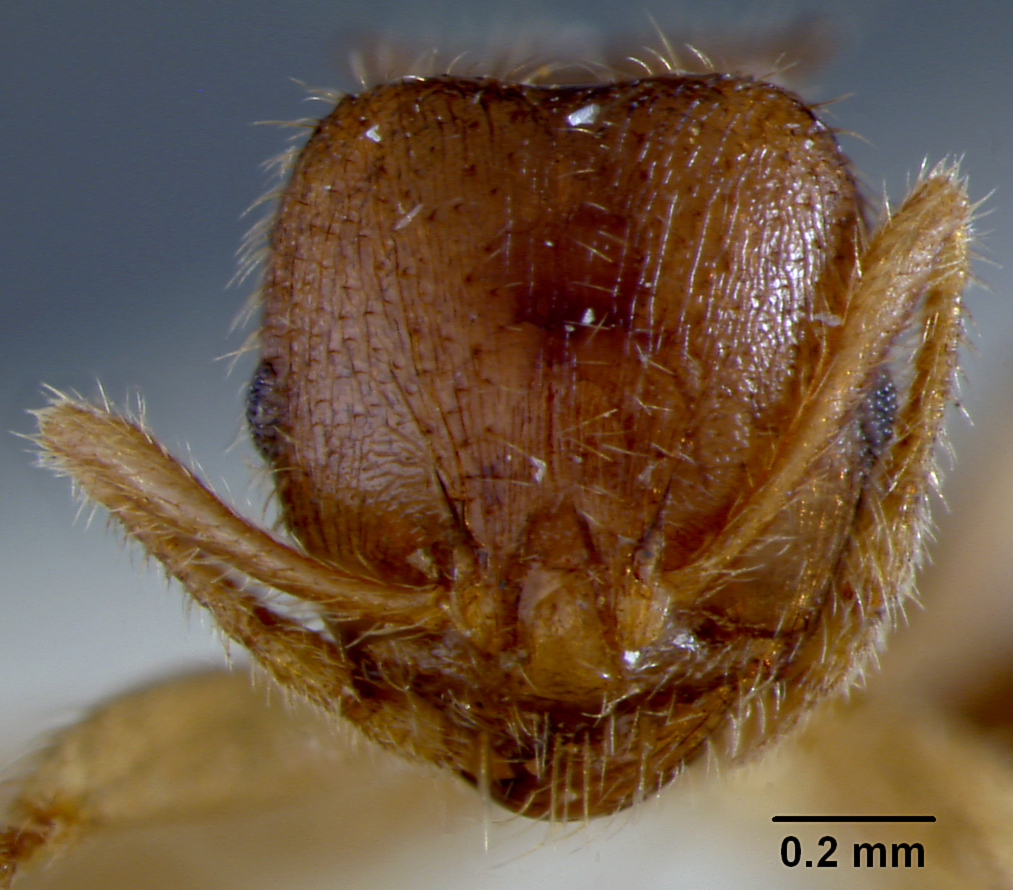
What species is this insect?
Lophomyrmex quadrispinosus
